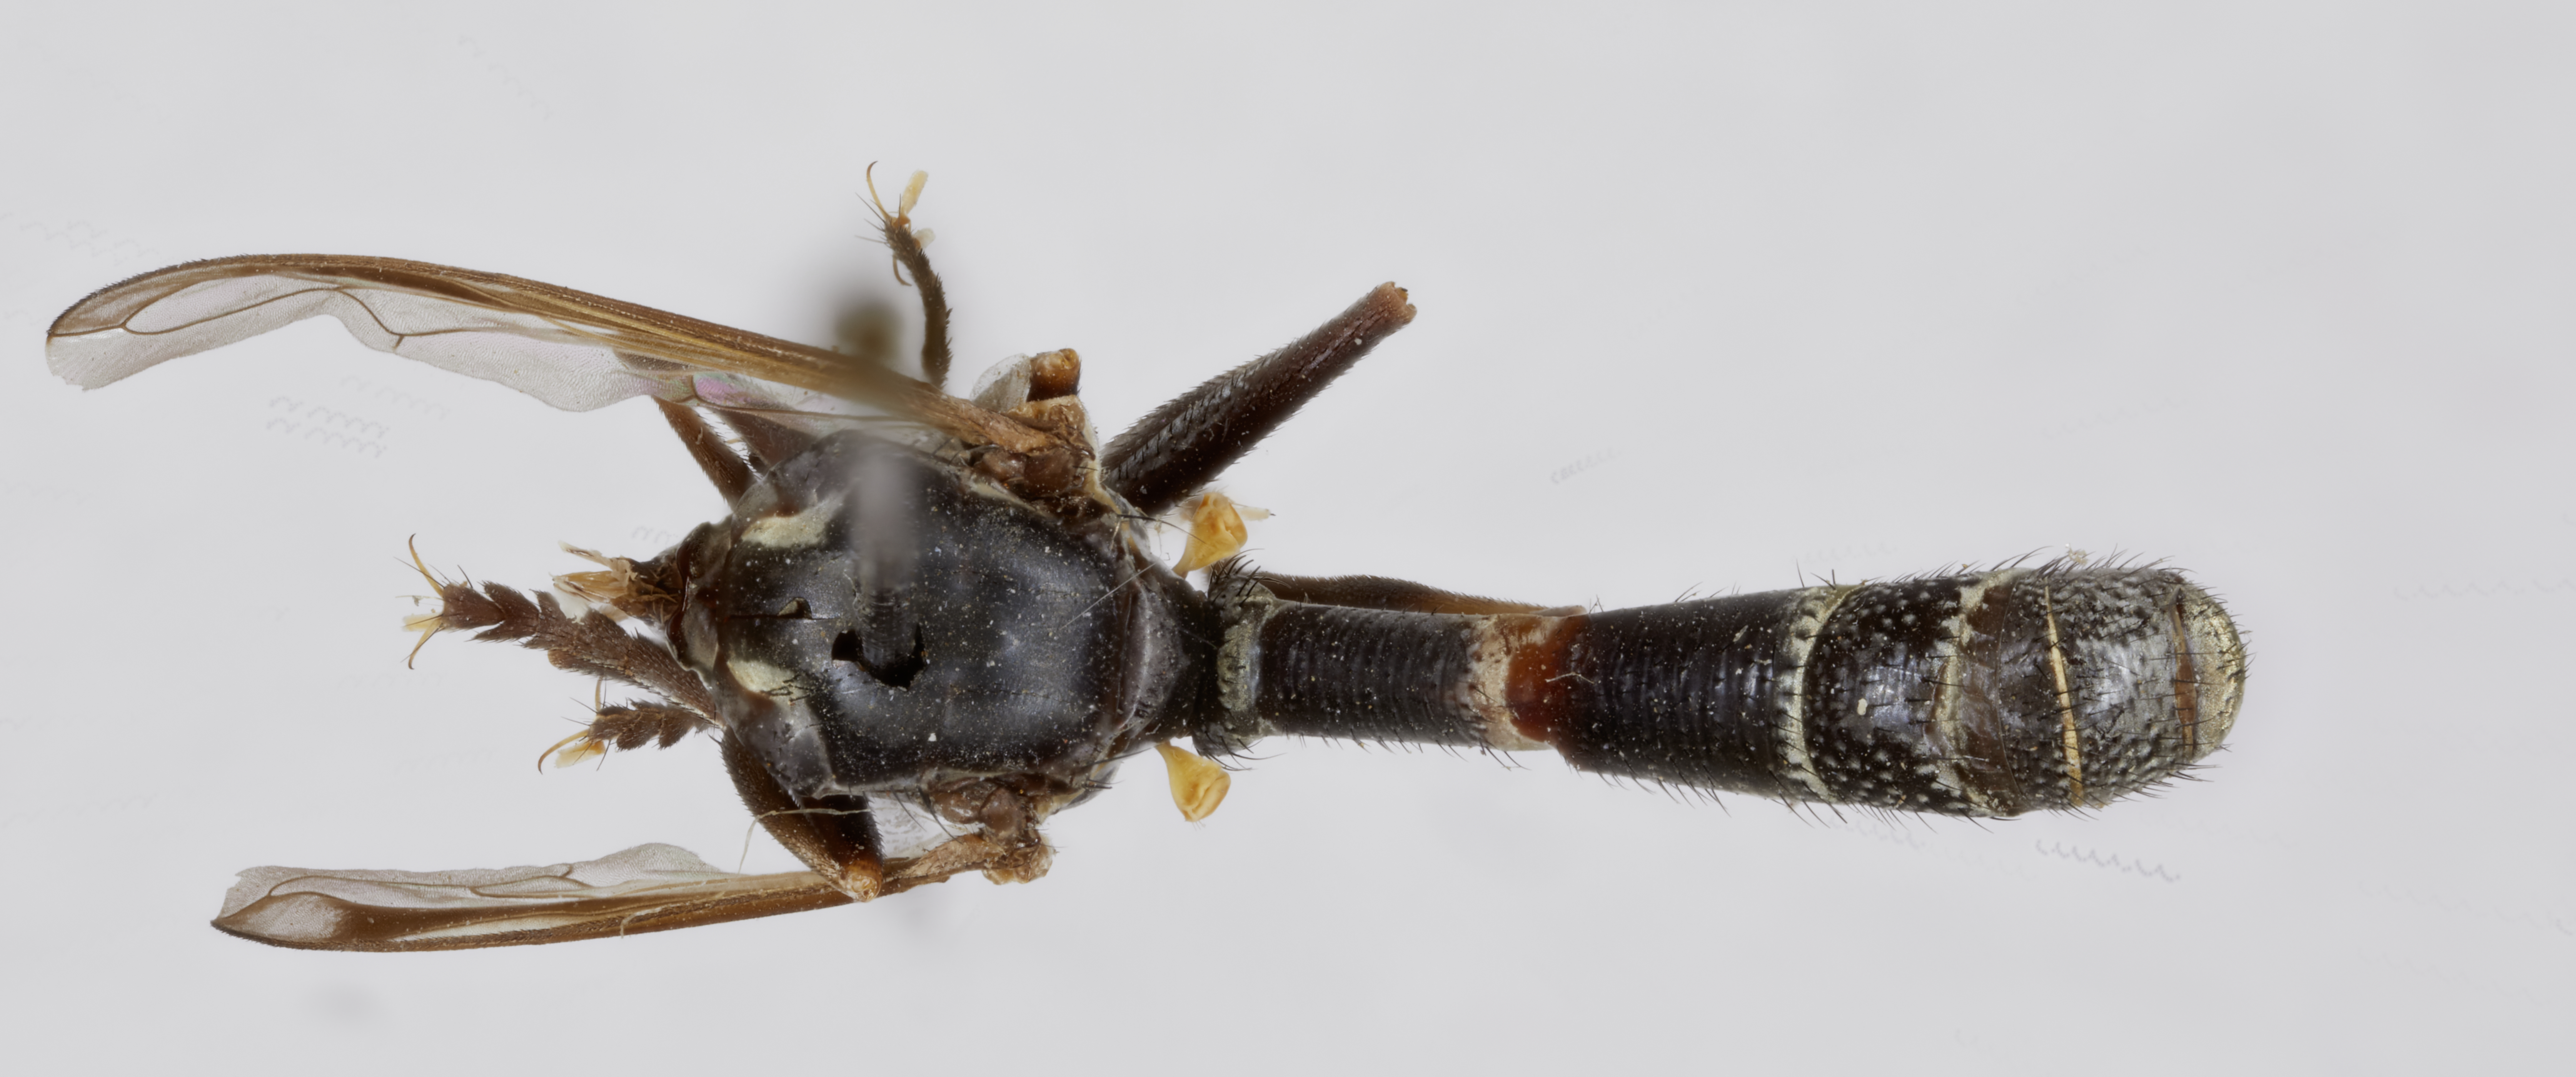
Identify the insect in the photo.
Conops abruptus (also Physoconops abruptus)
